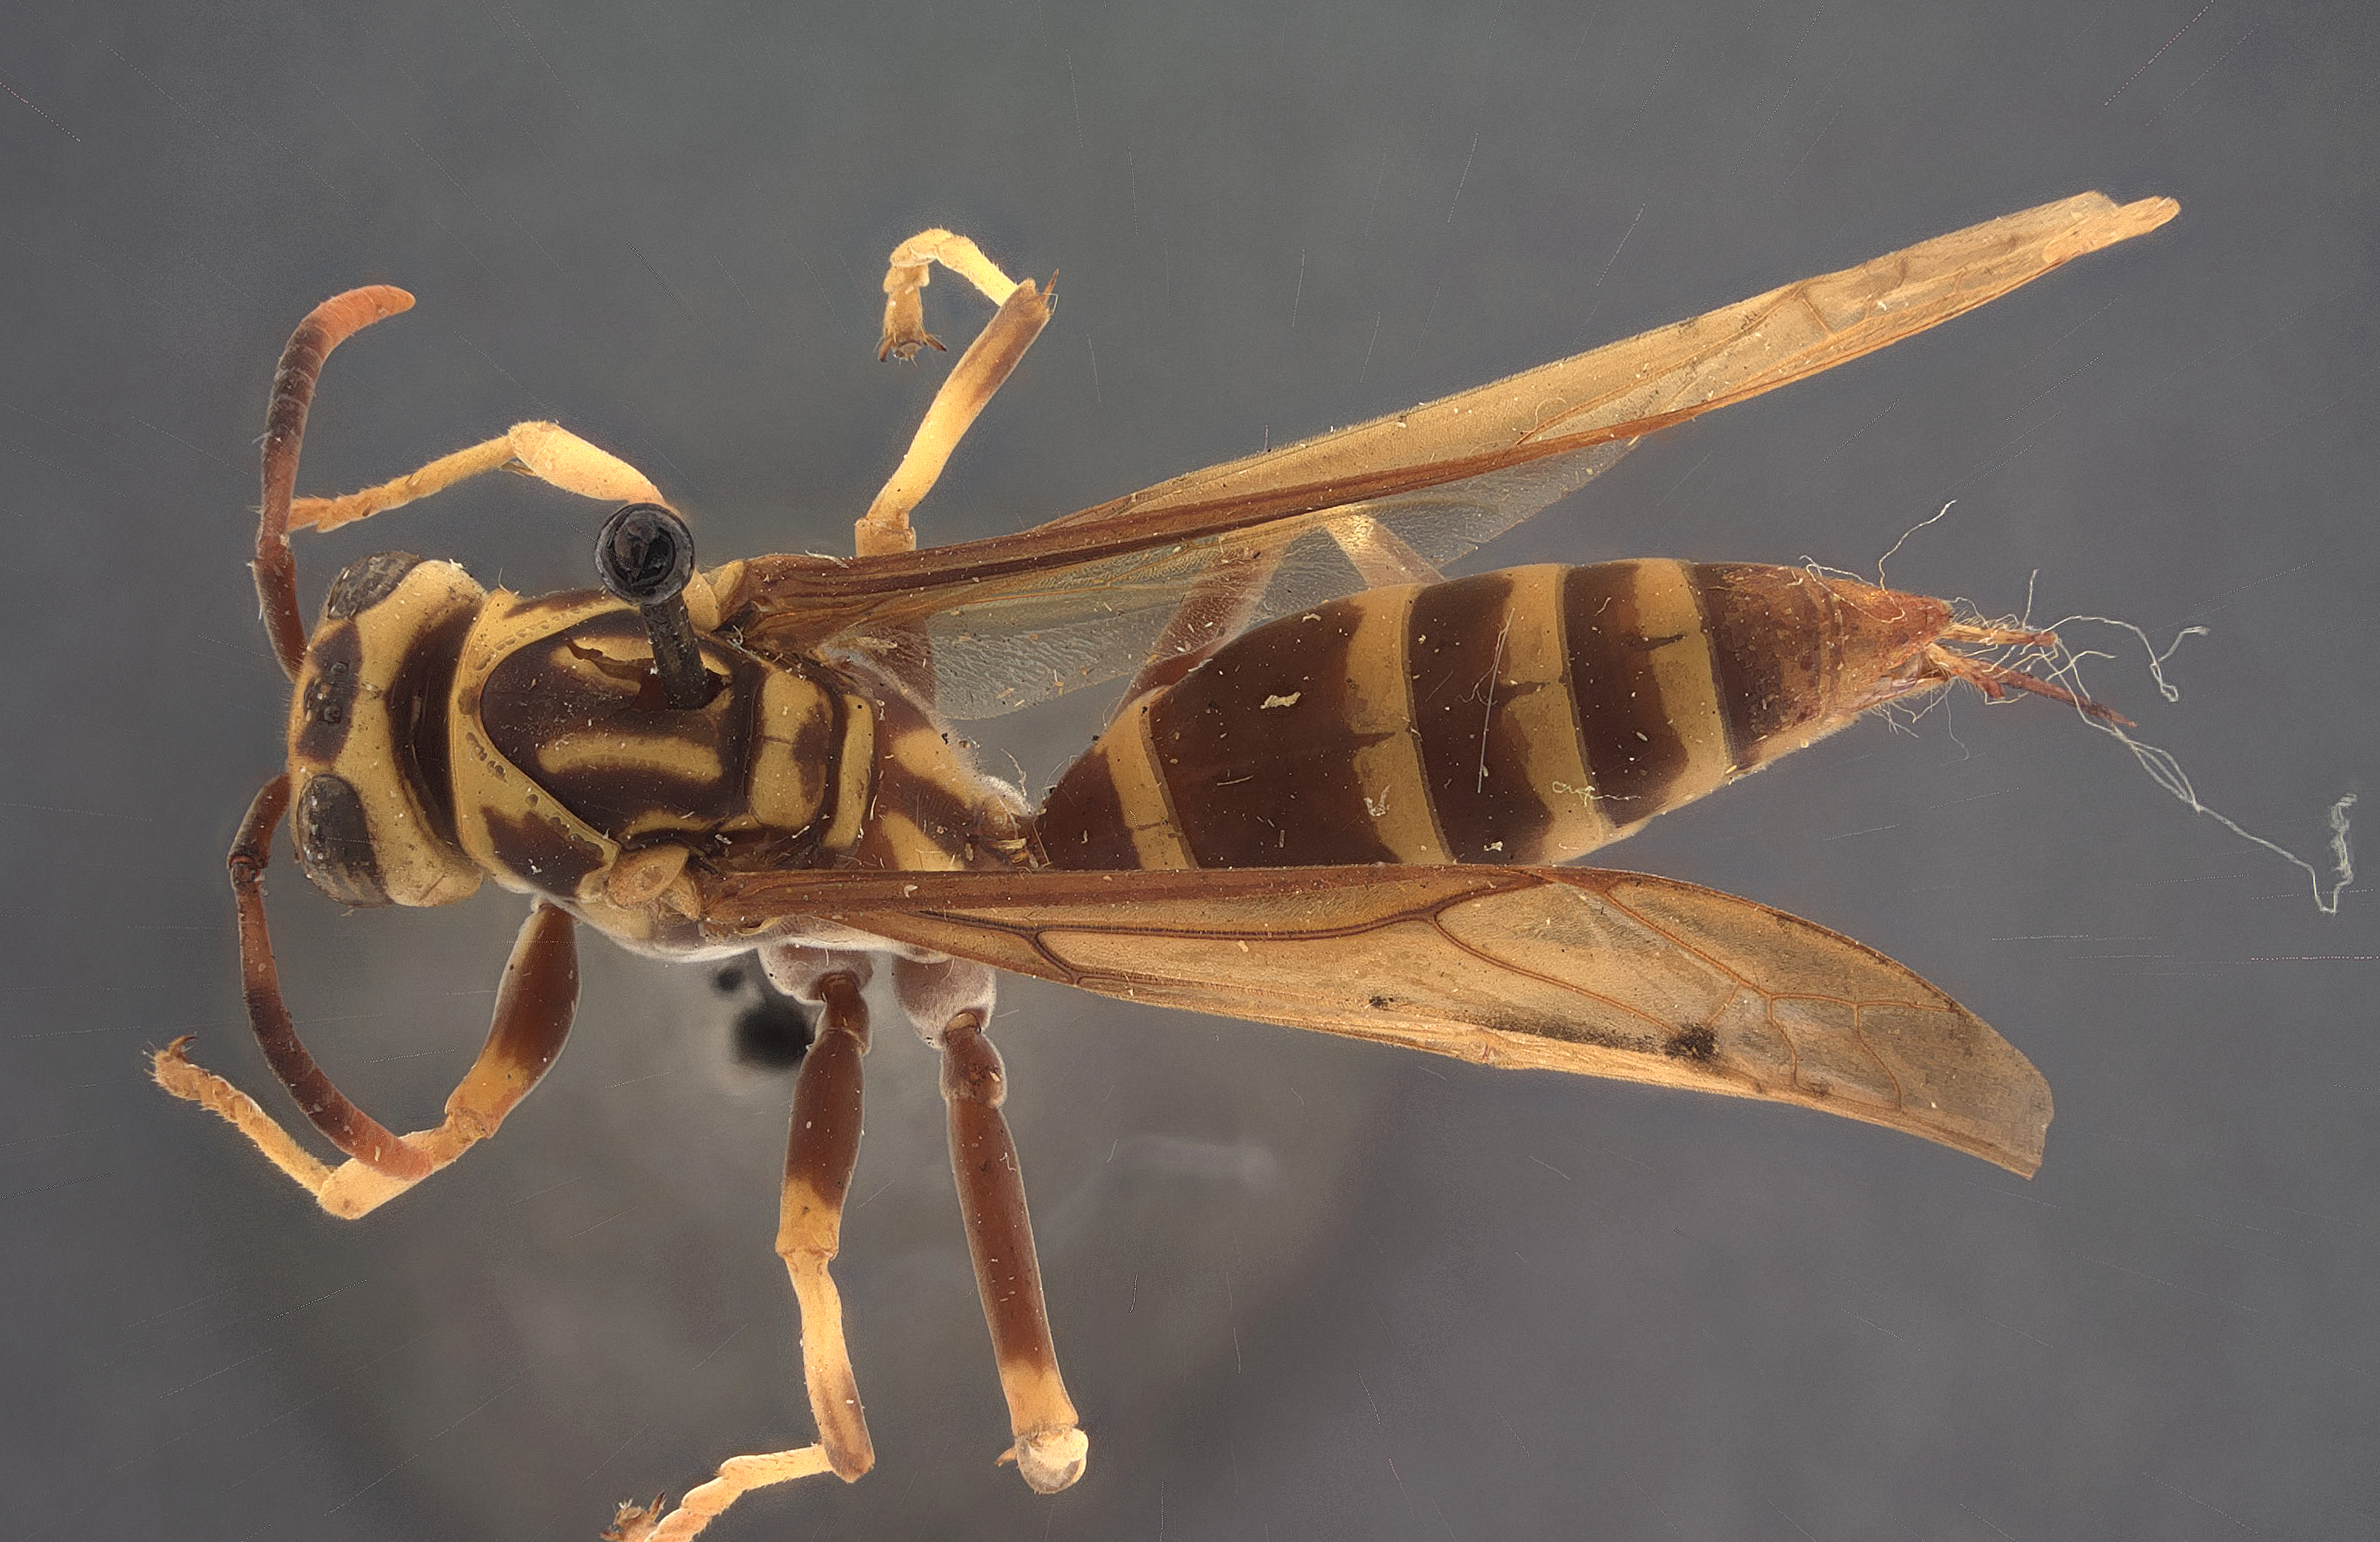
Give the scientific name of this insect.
Polistes bequaertellus
